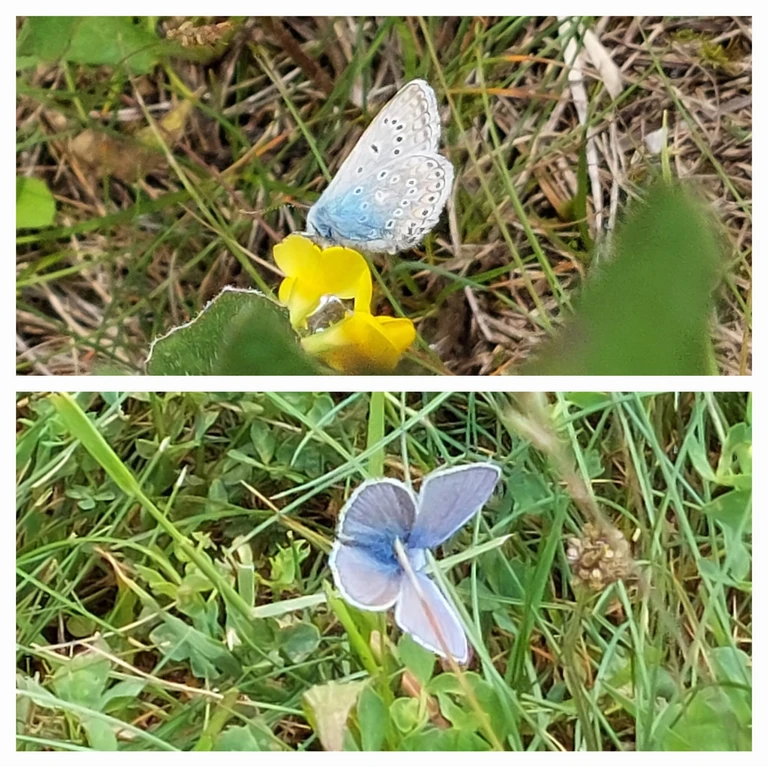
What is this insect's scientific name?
Polyommatus icarus
